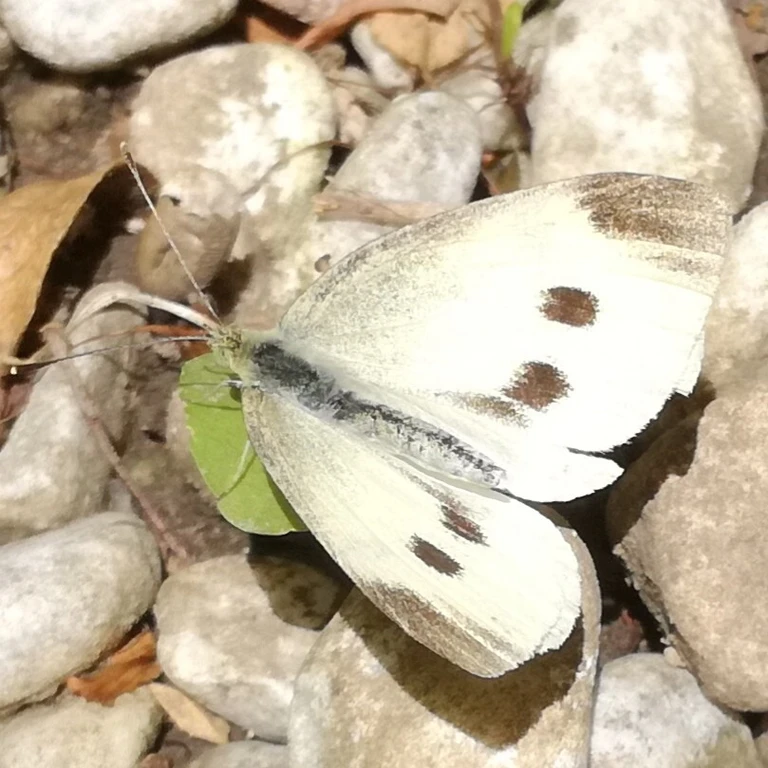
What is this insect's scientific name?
Pieris rapae
